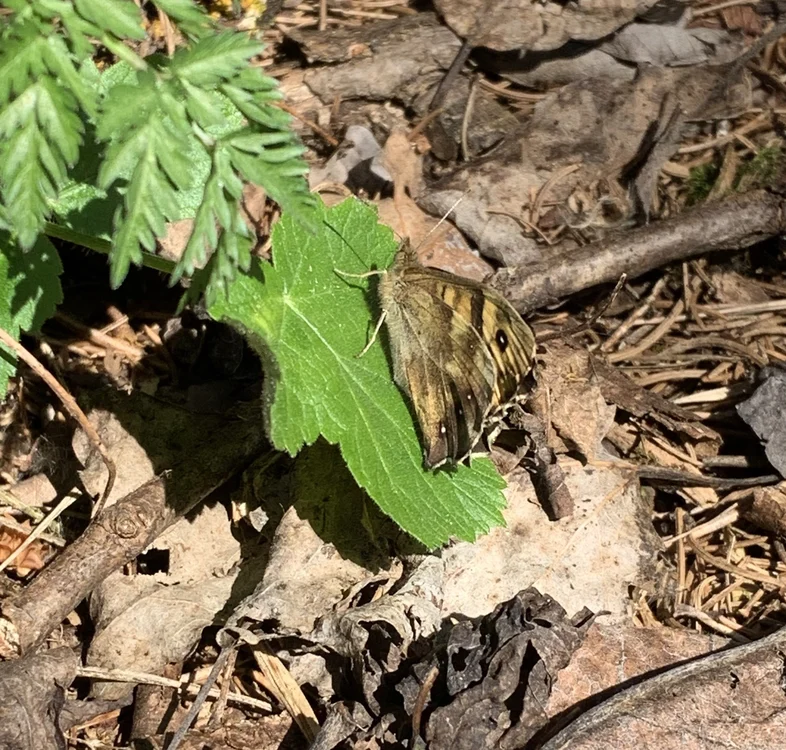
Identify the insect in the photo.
Pararge aegeria
